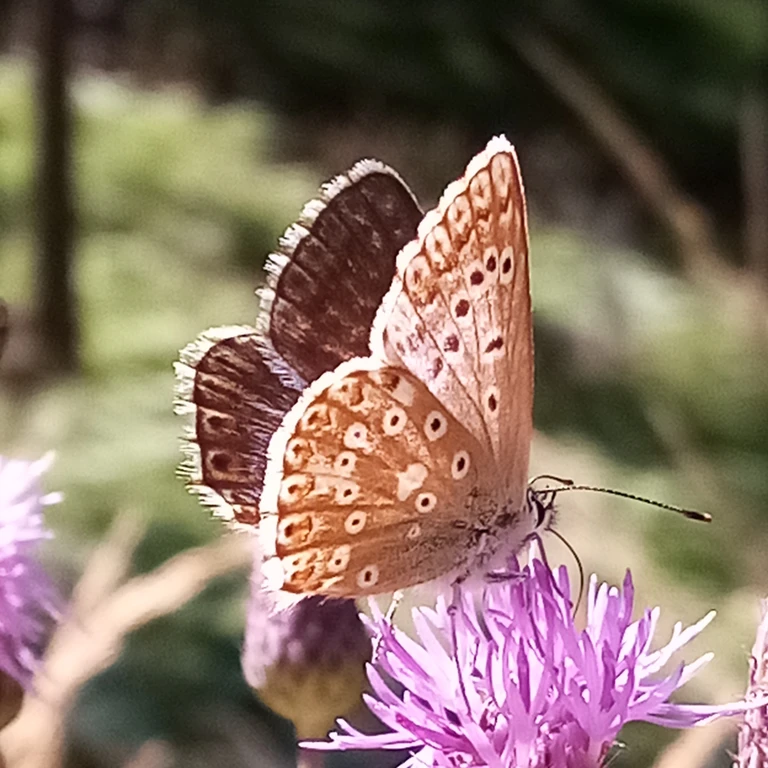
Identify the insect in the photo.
Lysandra coridon
